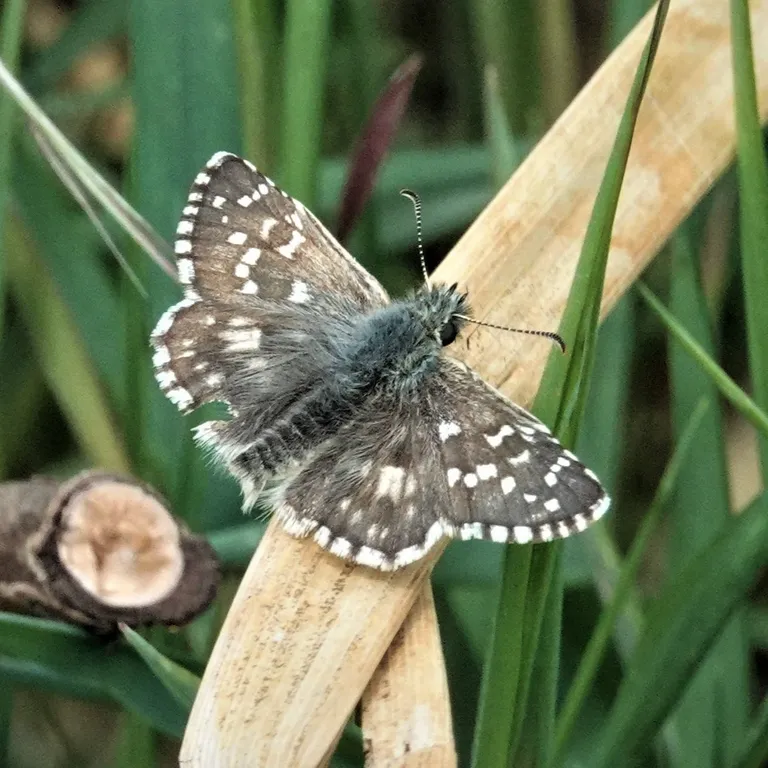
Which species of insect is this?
Pyrgus armoricanus
